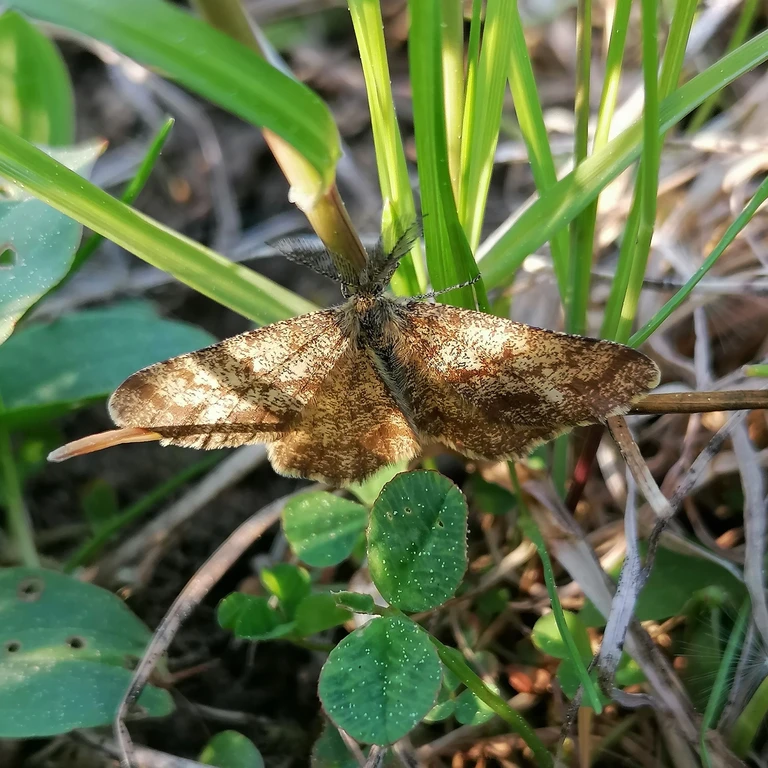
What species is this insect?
Ematurga atomaria
